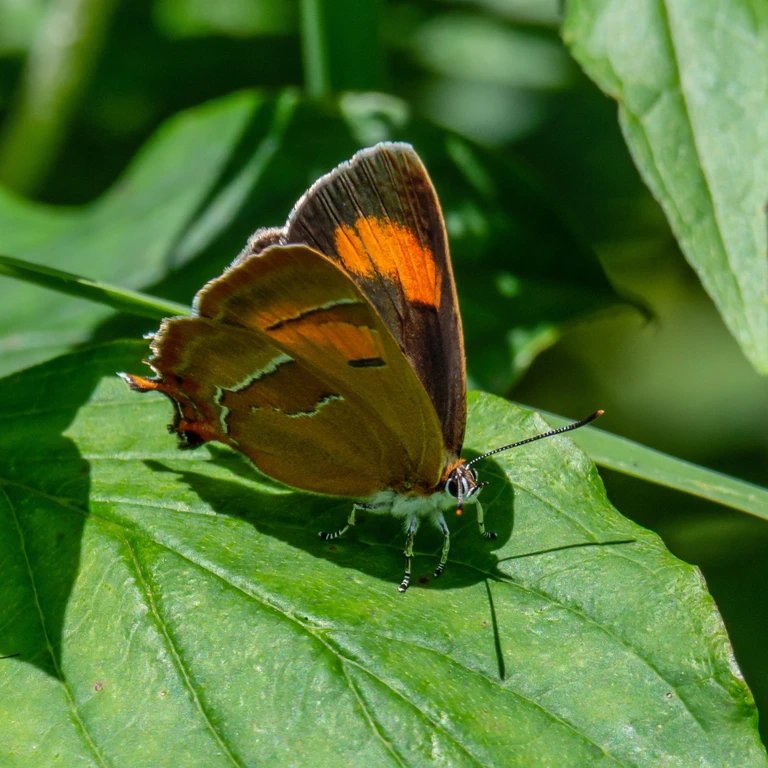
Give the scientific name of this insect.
Thecla betulae
